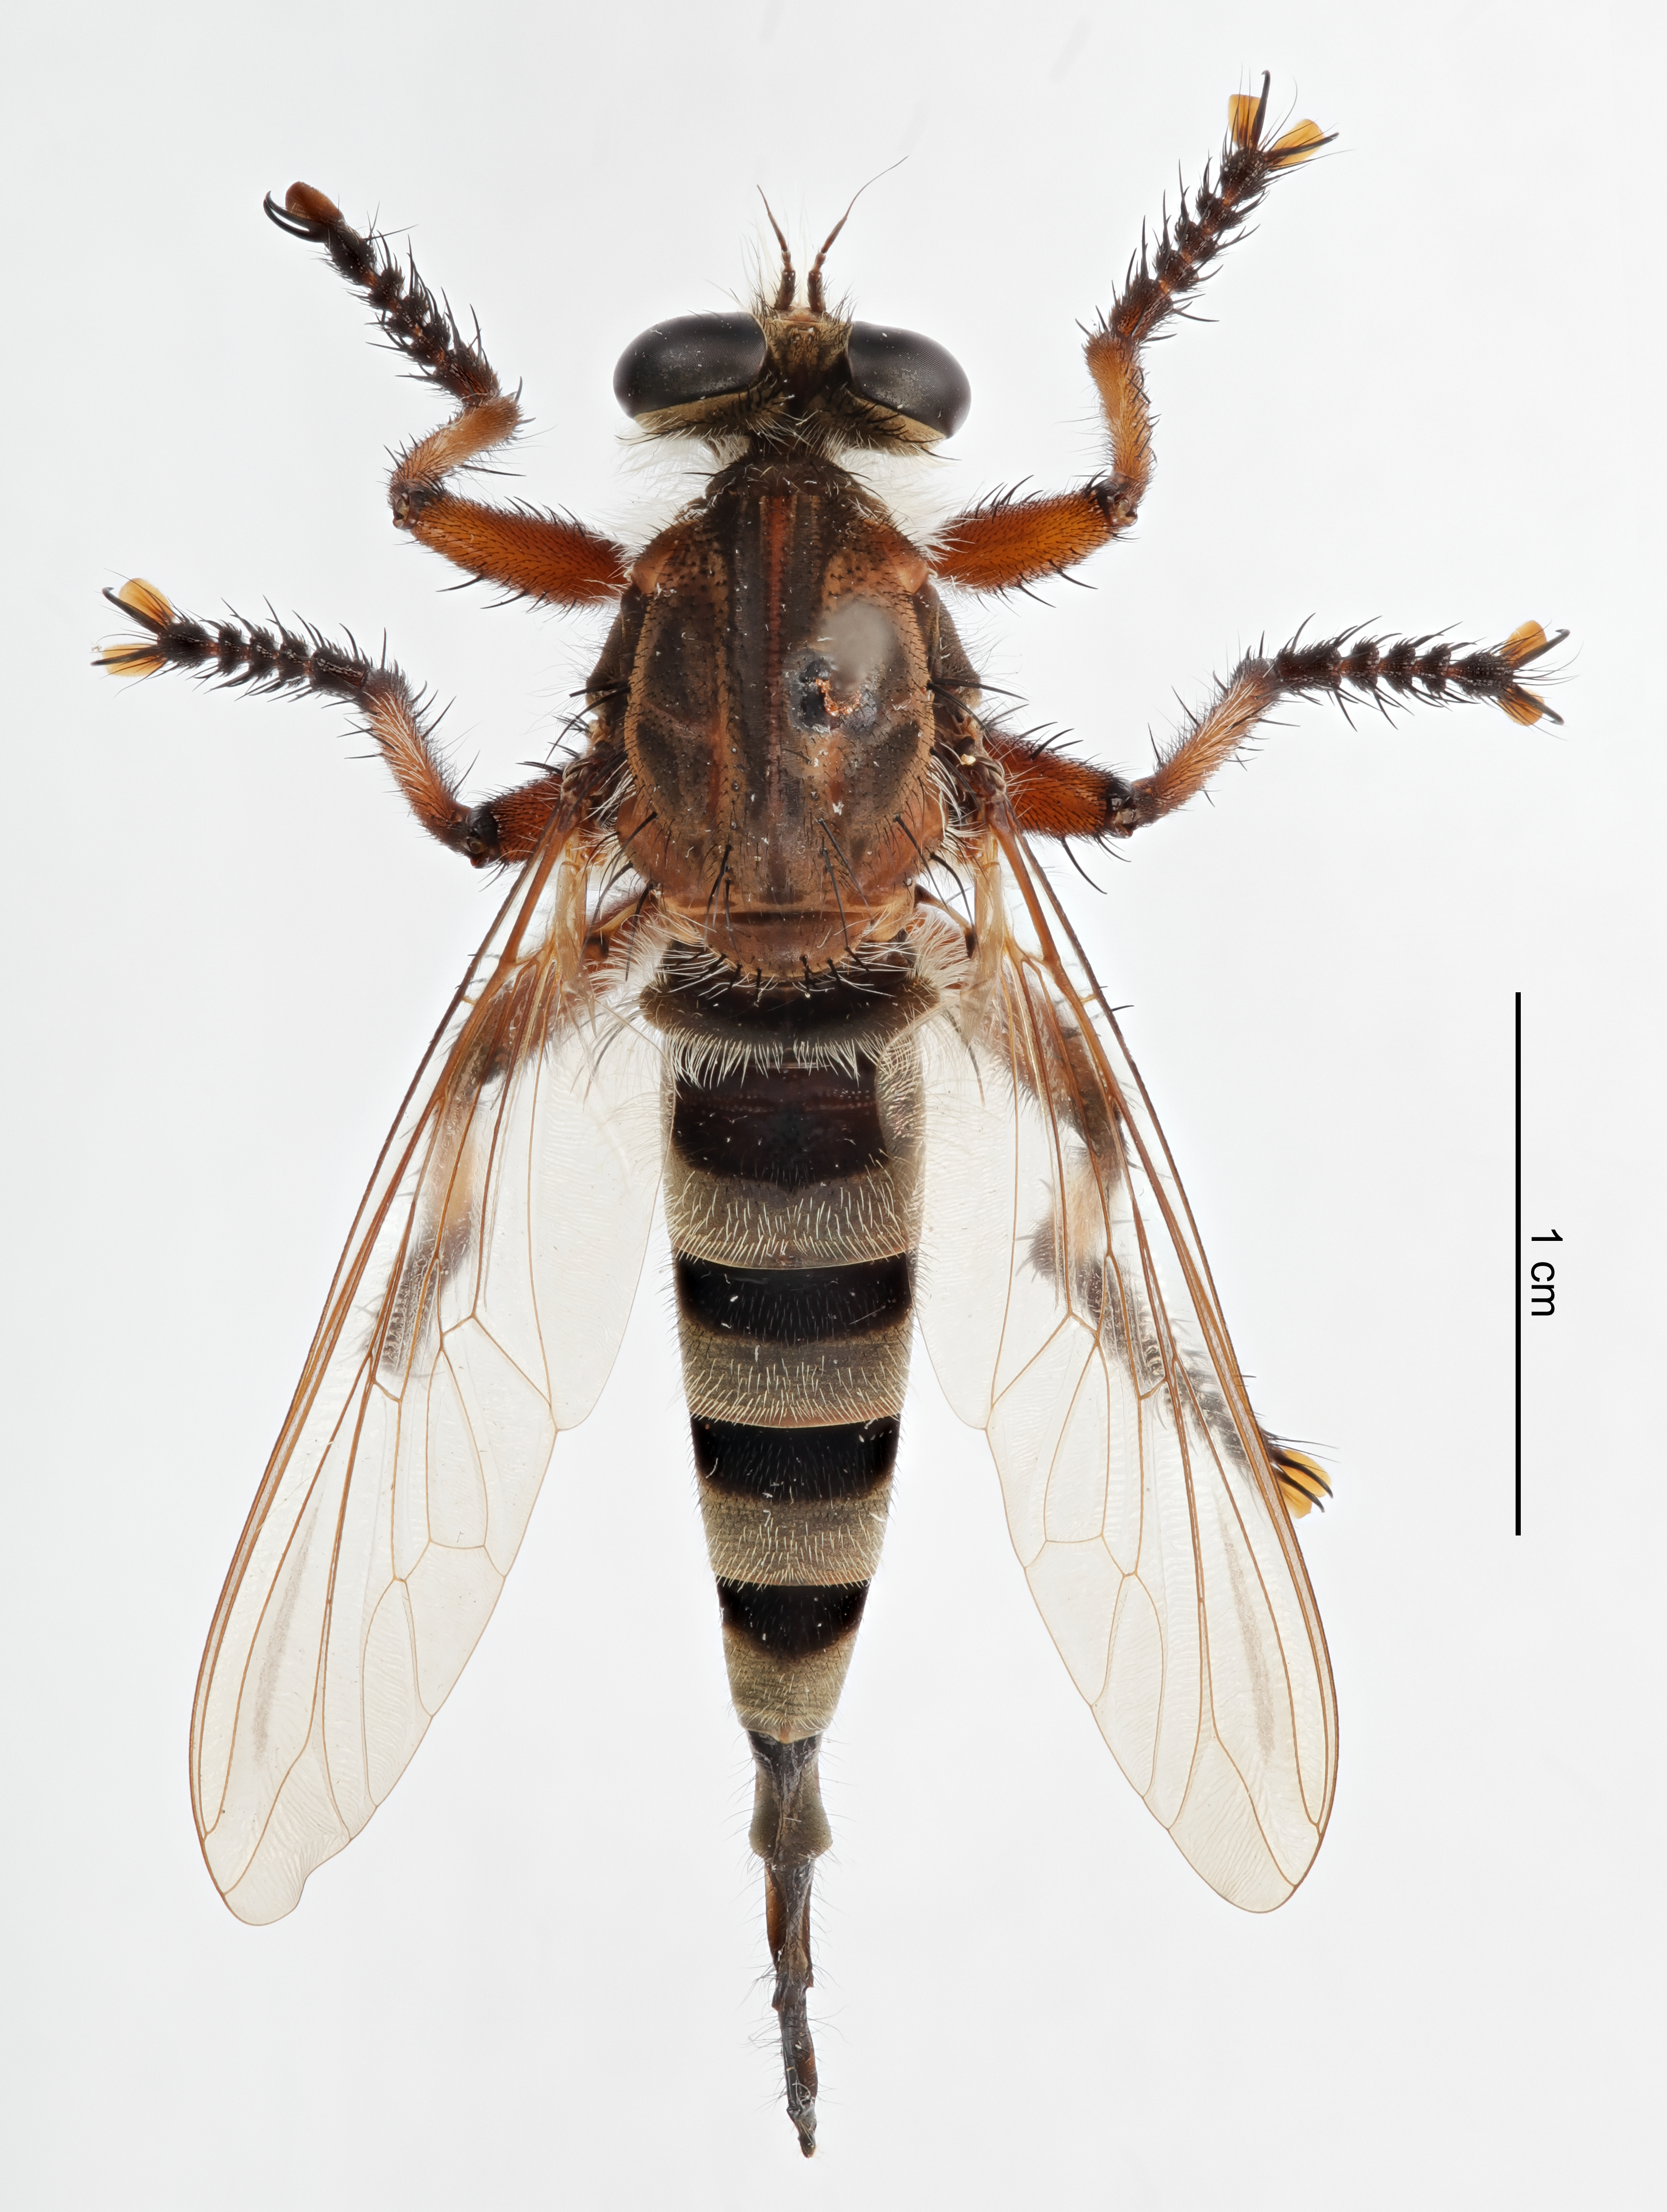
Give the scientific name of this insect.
Promachus hinei
